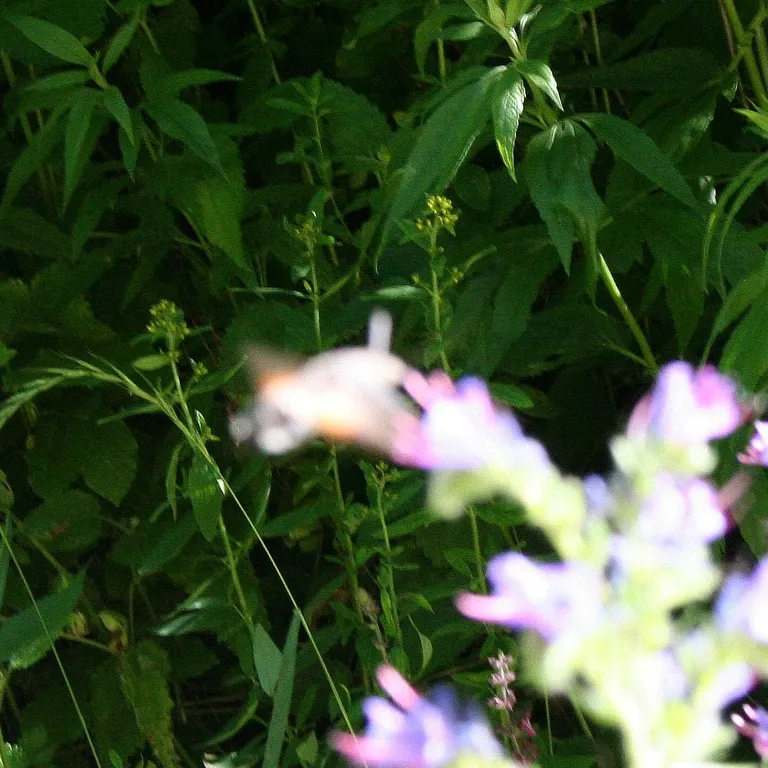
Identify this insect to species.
Macroglossum stellatarum
